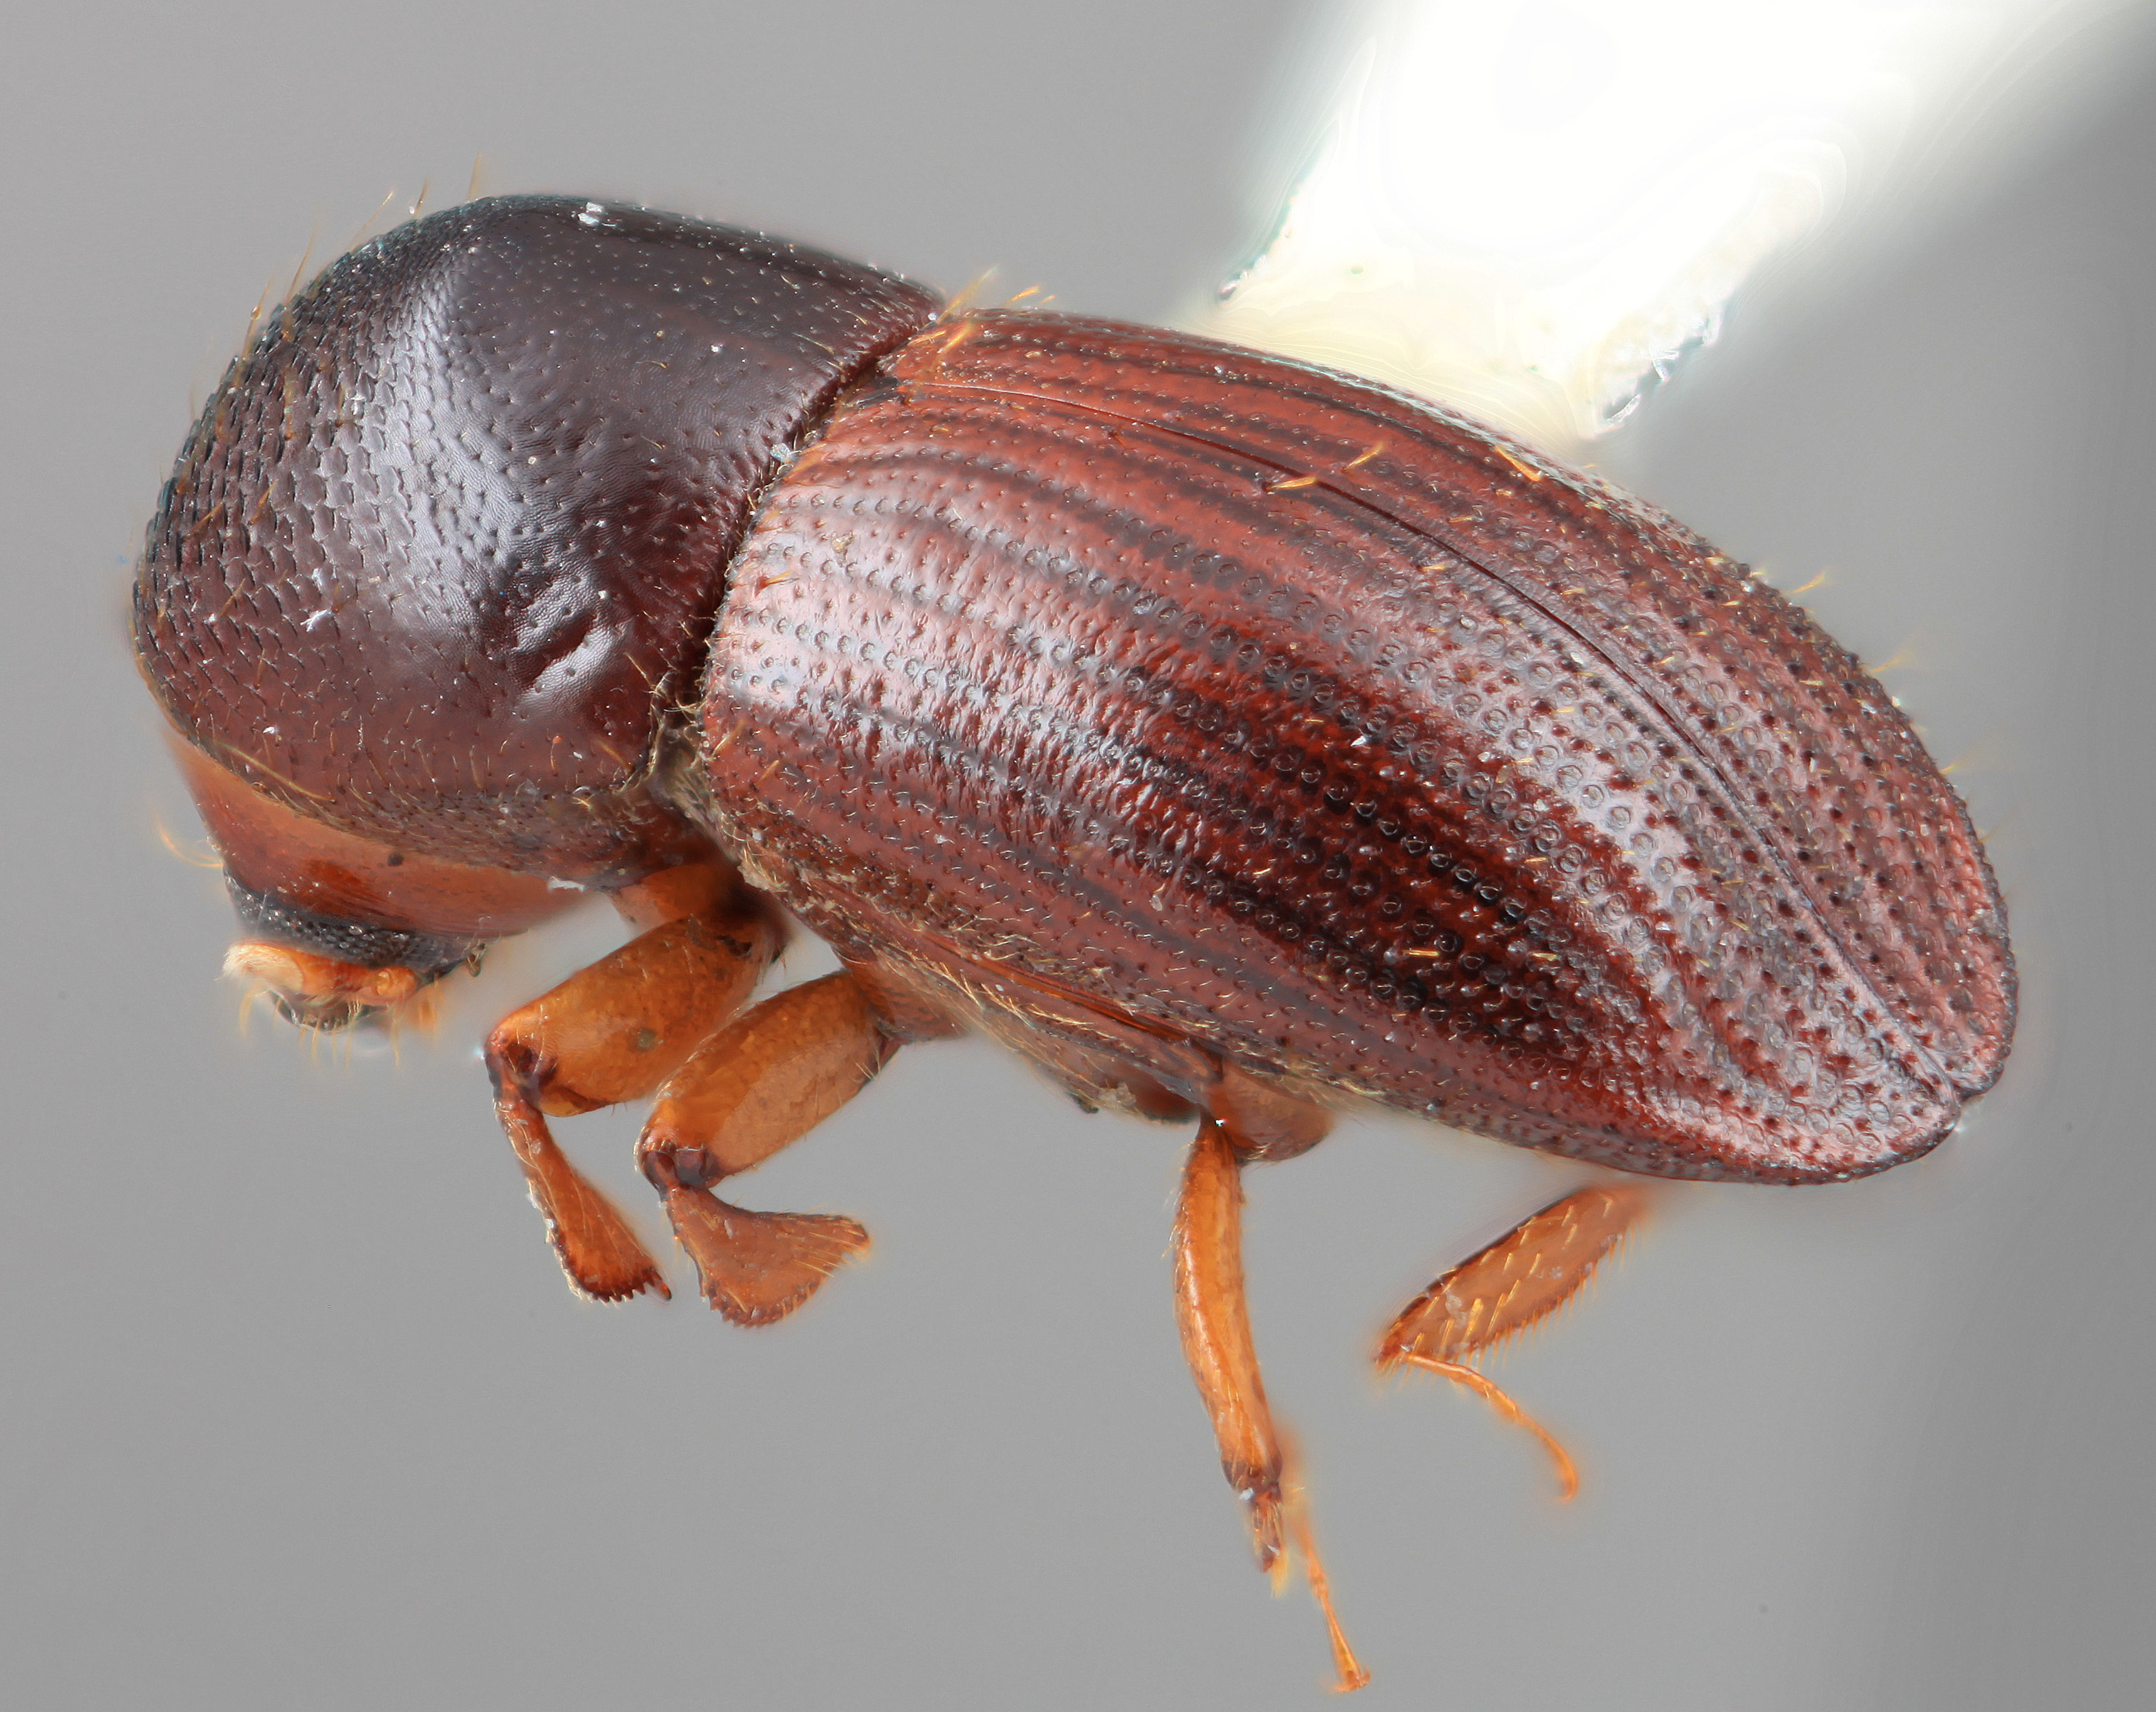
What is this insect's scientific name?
Xyleborus tribulatus
